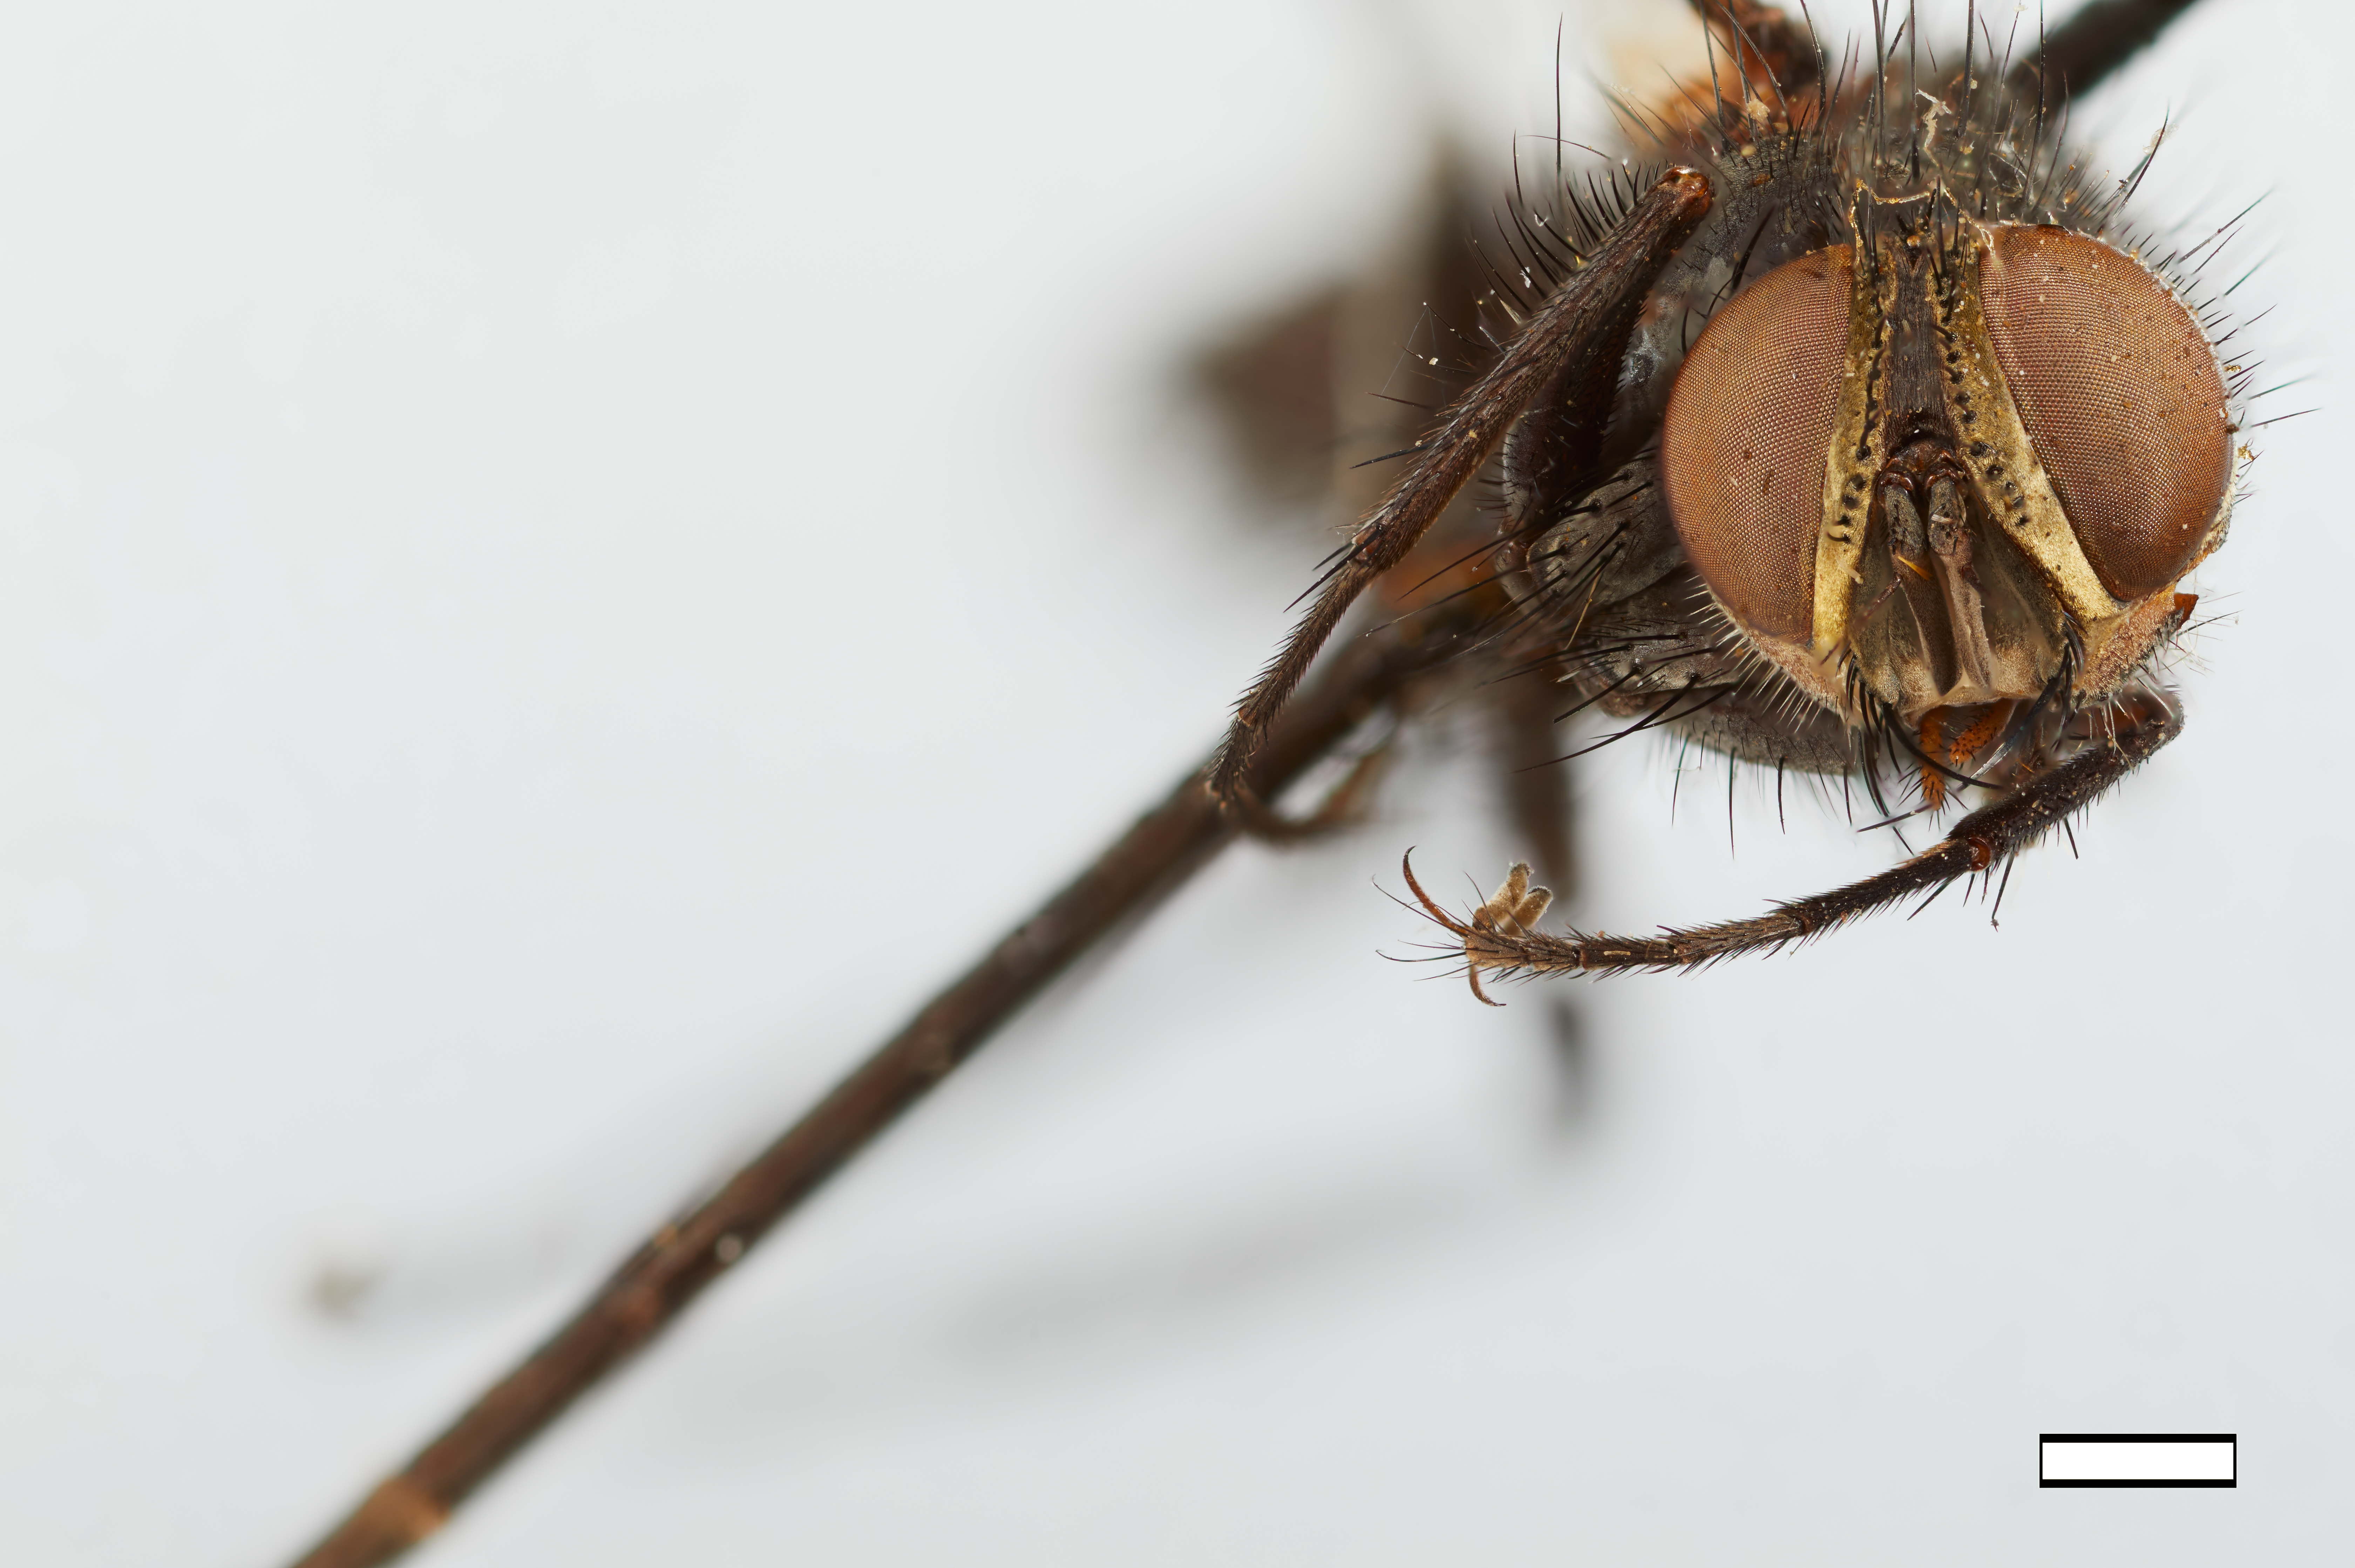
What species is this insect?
Paradexodes aurifrons
